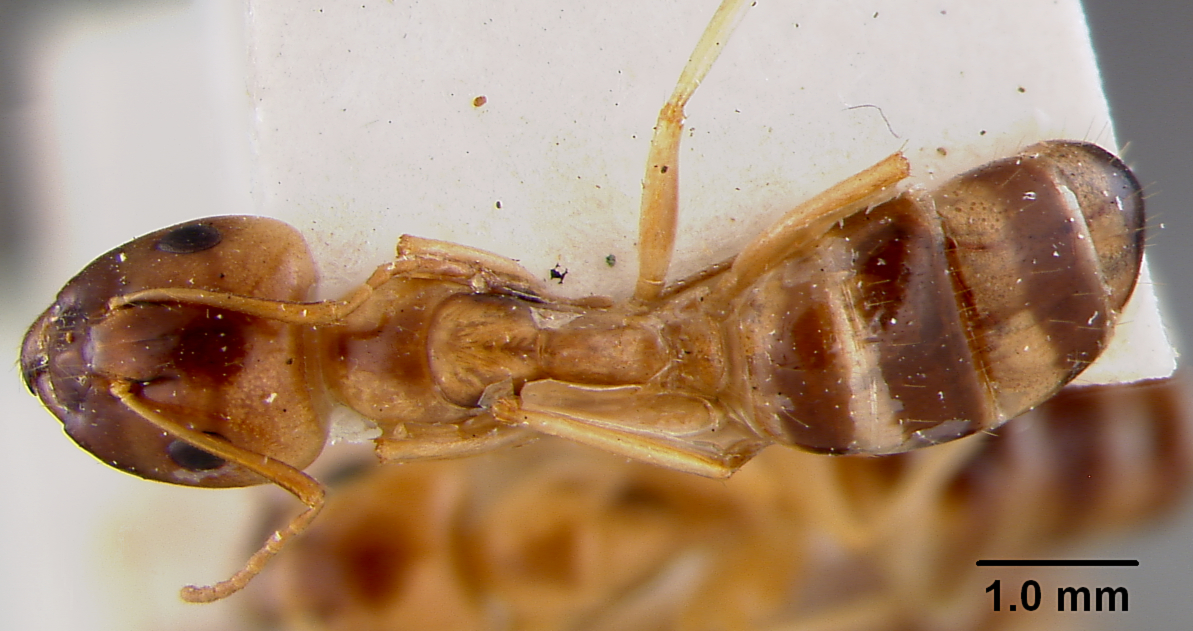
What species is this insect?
Camponotus inaequalis
